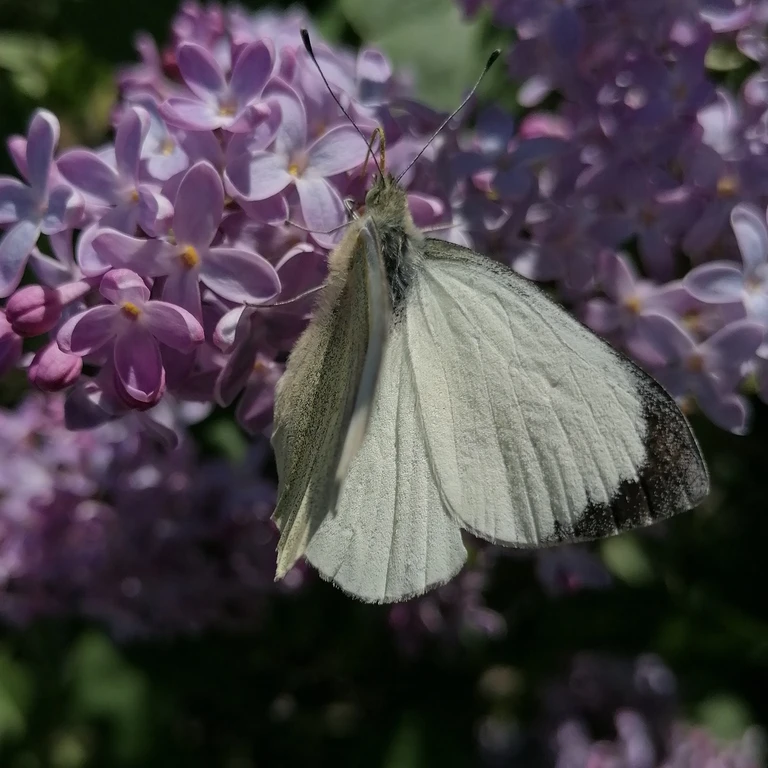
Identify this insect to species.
Pieris brassicae
